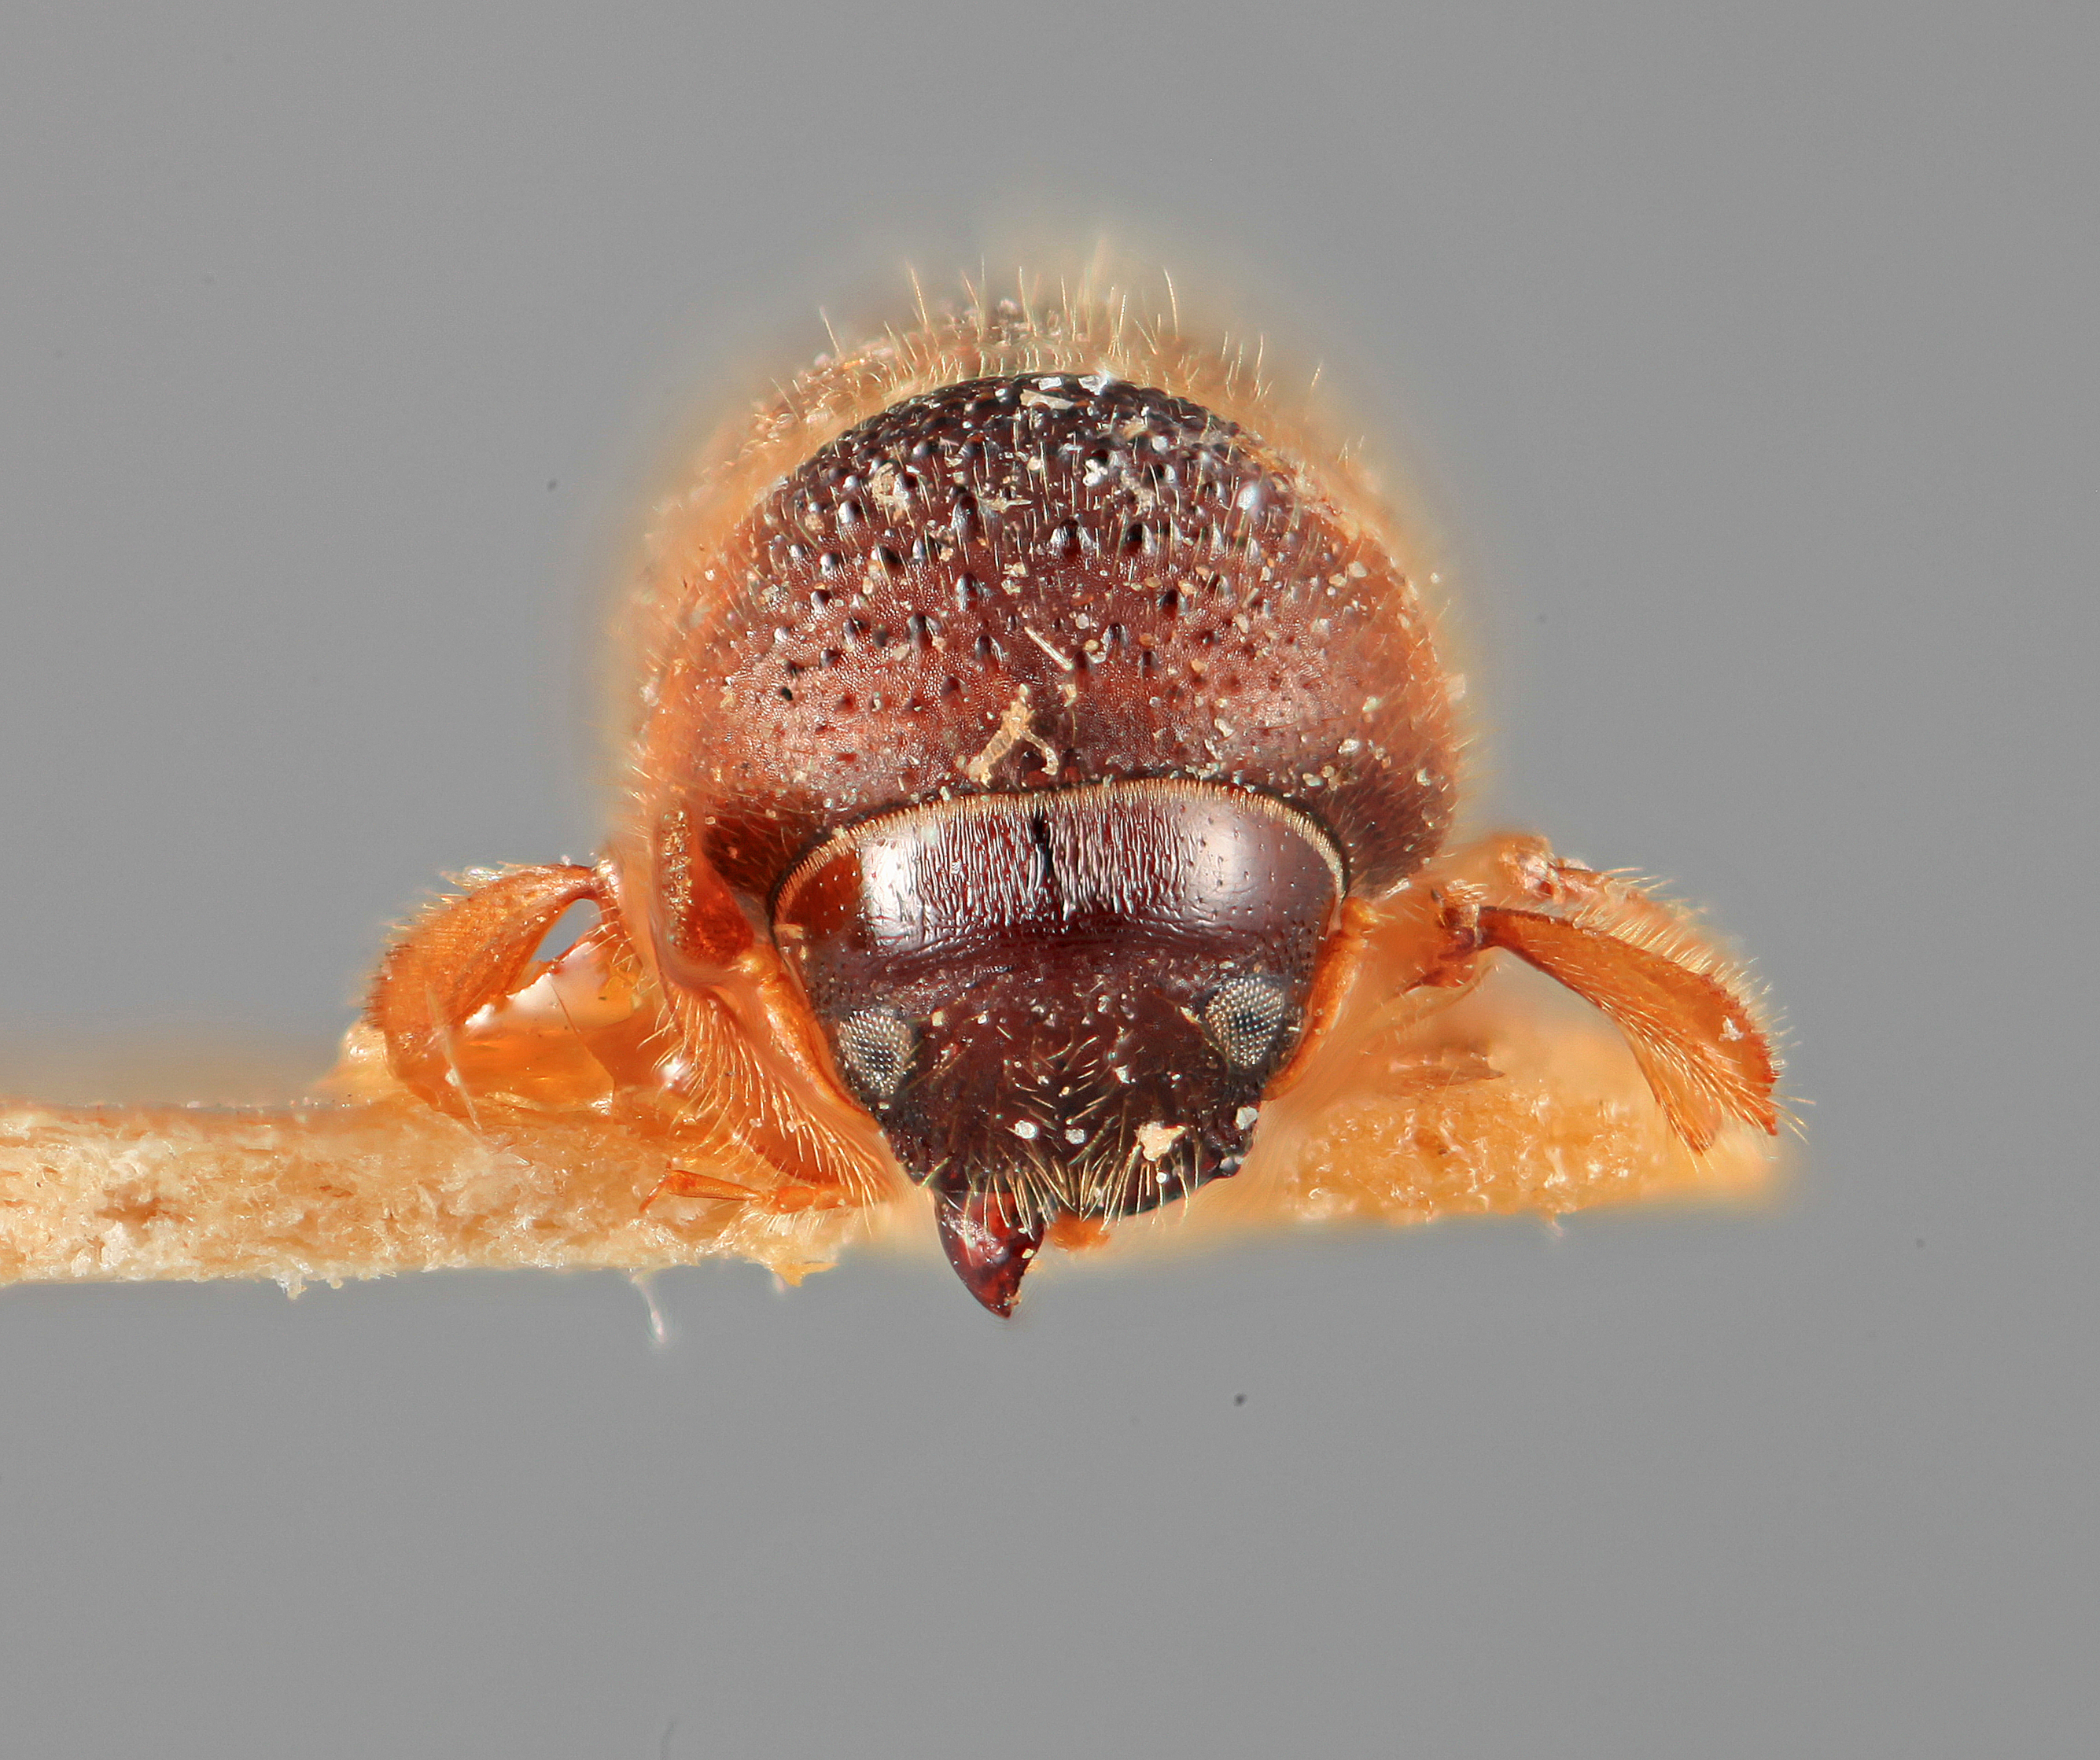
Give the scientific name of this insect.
Indocryphalus machili
